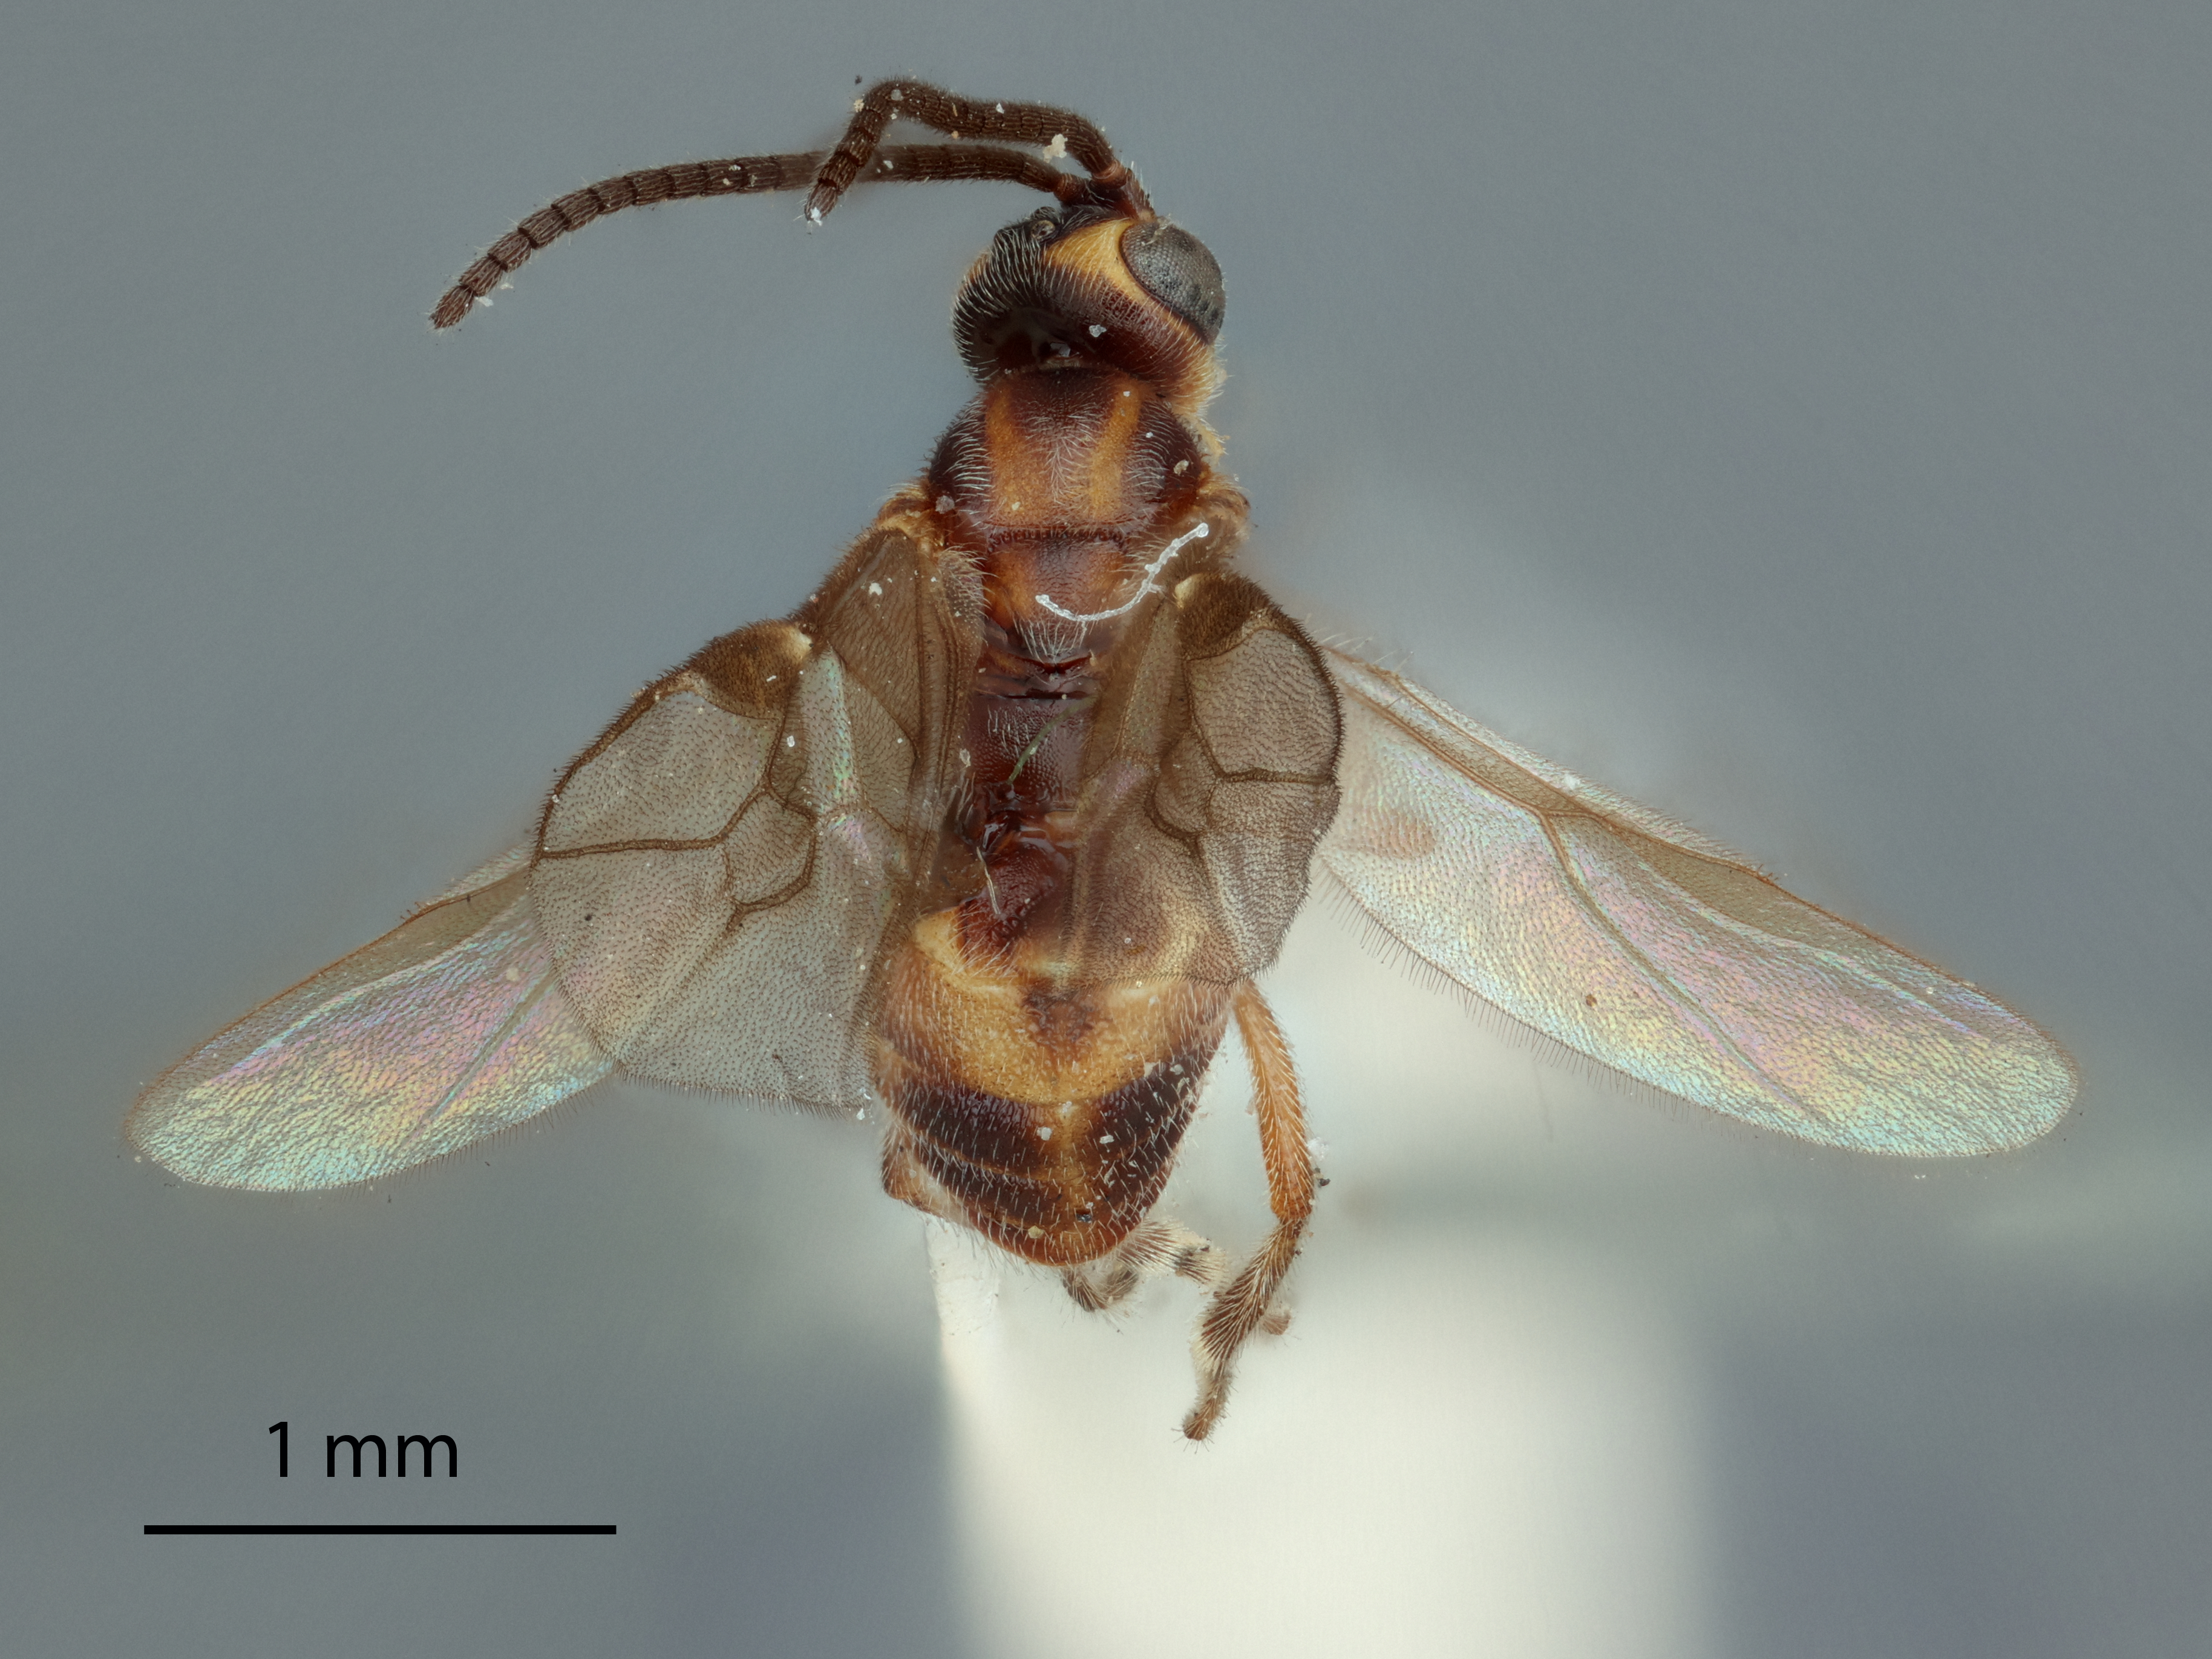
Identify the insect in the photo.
Habrobracon variabilis
